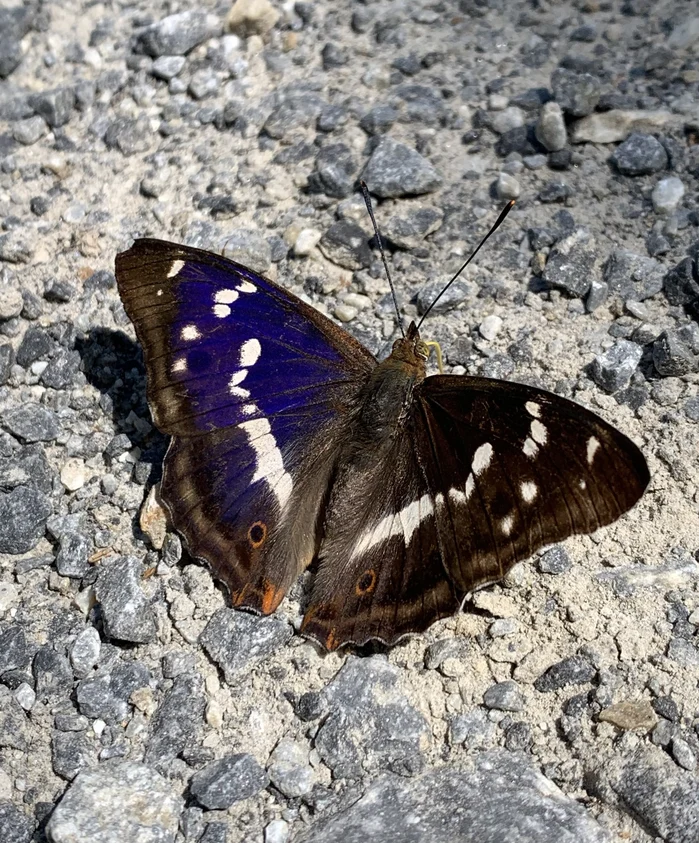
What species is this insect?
Apatura iris
